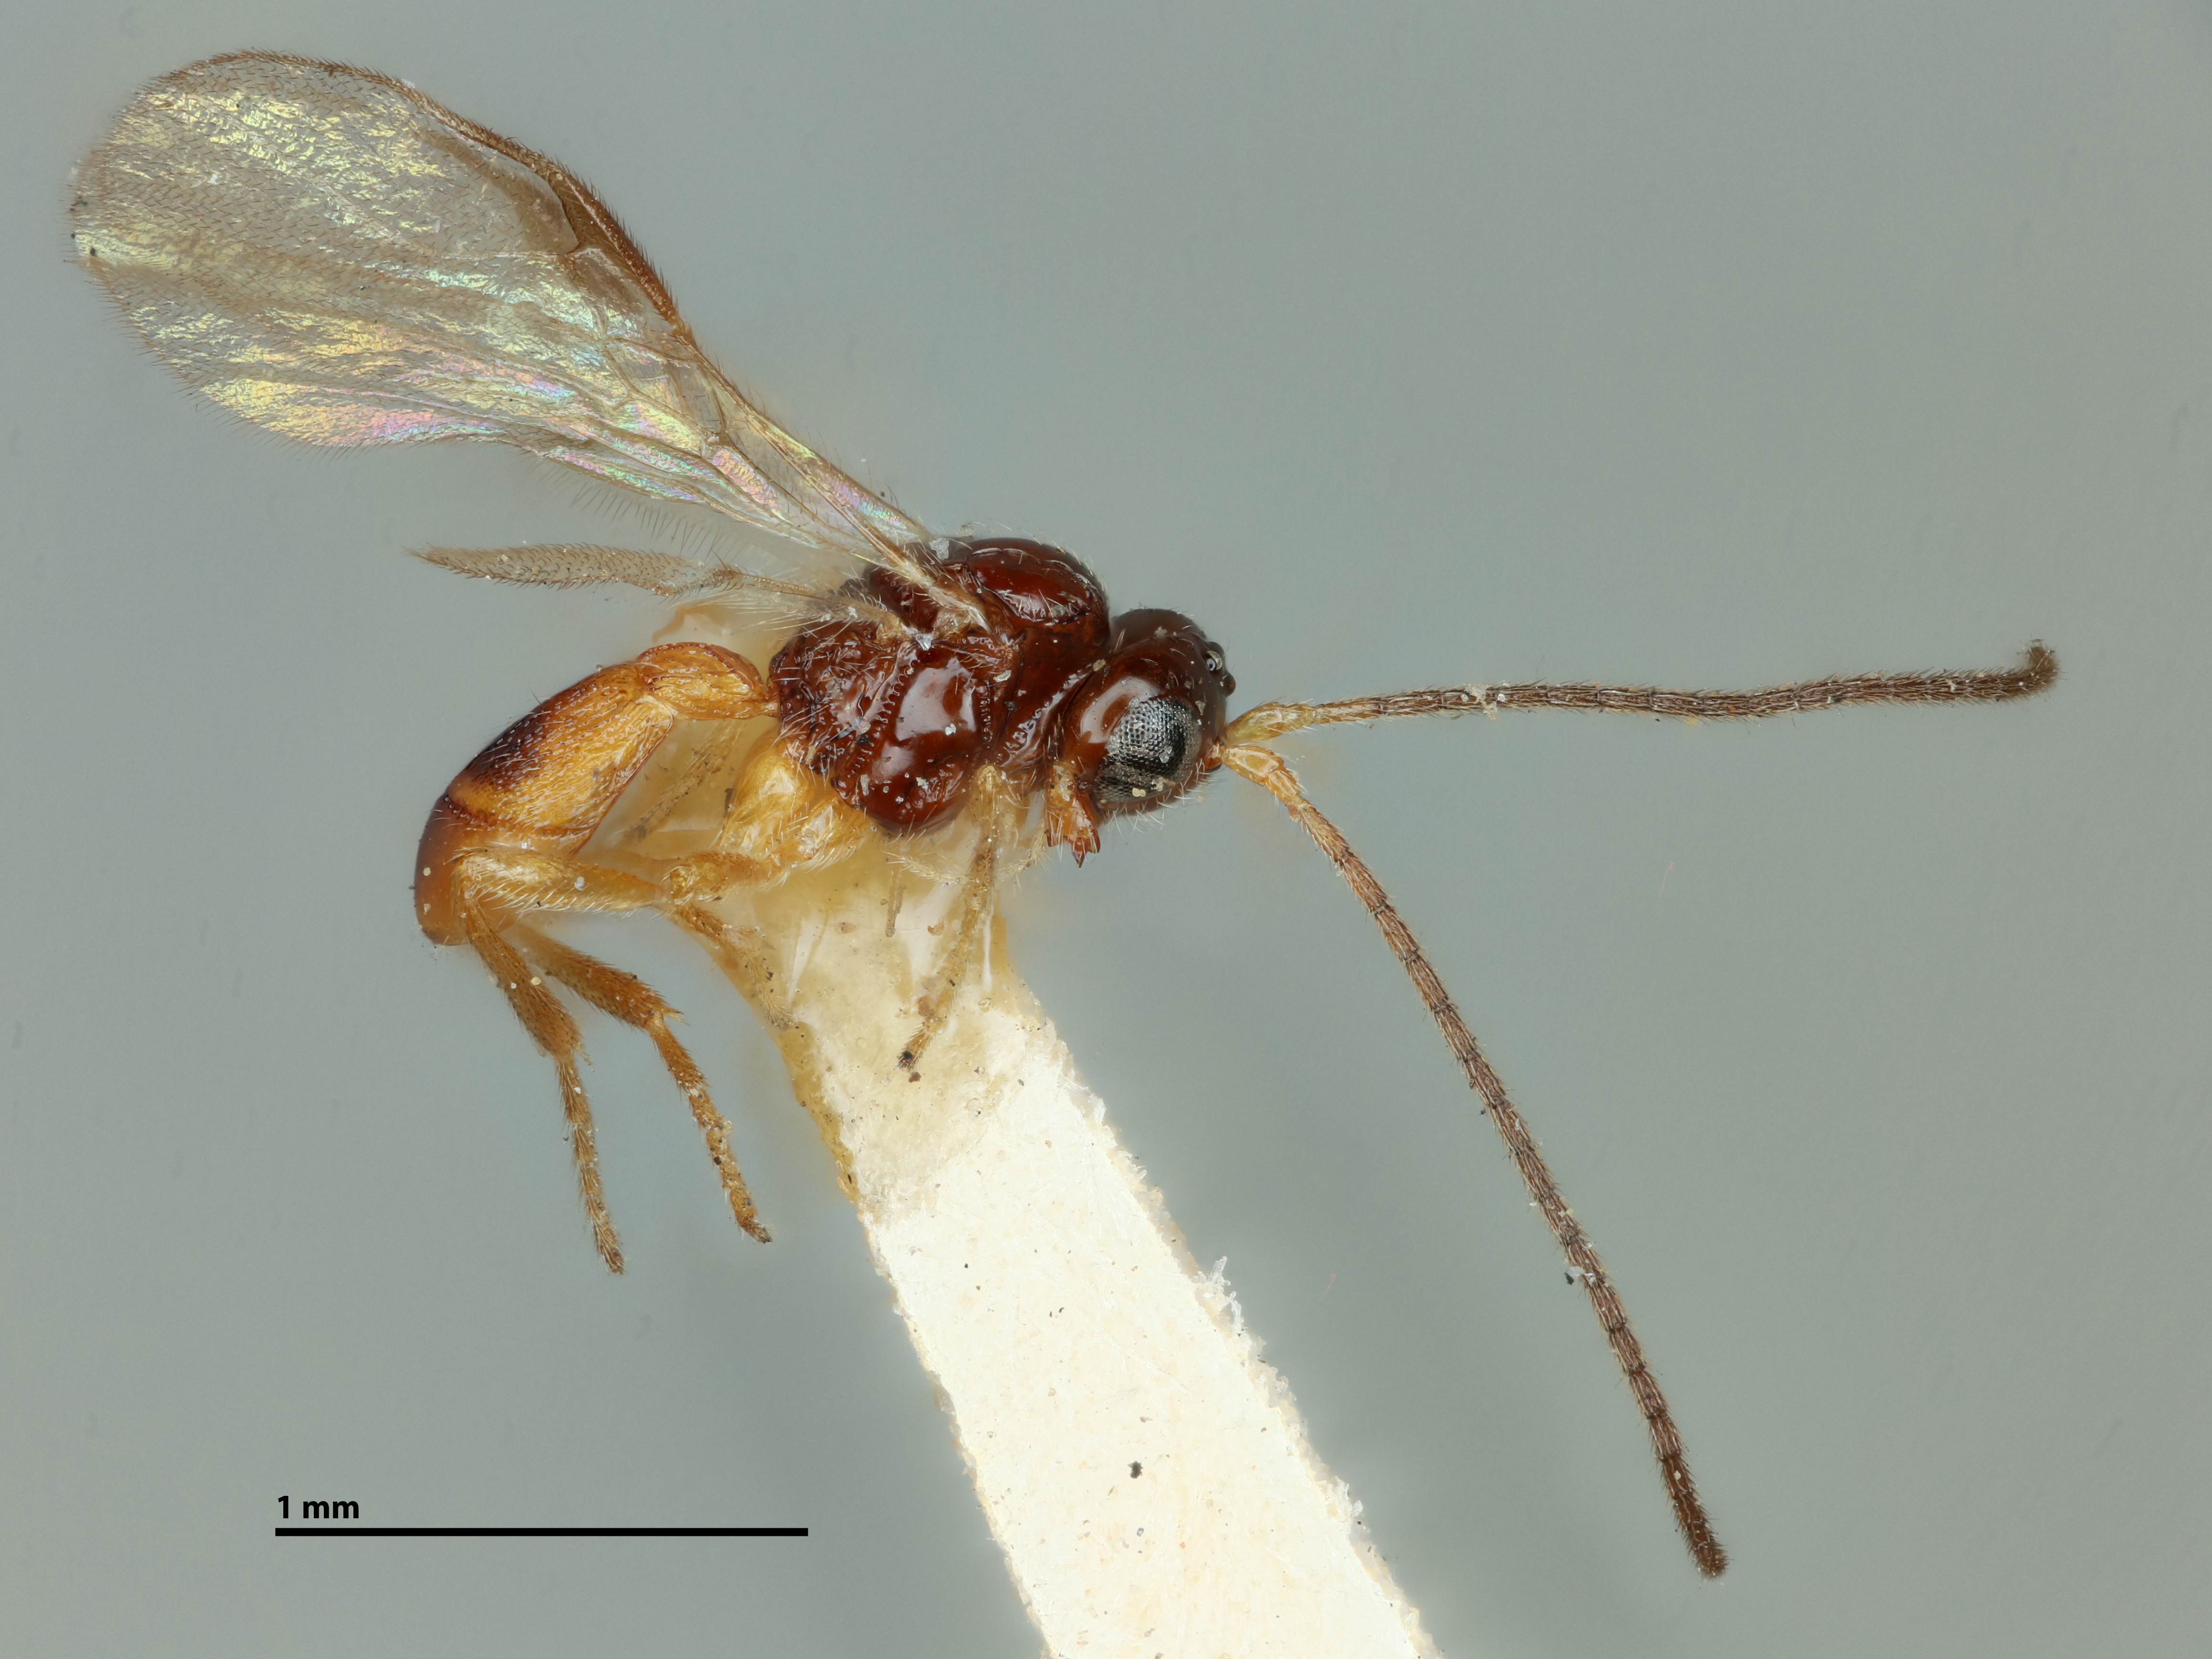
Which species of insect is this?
Mesocrina microrhopalae
